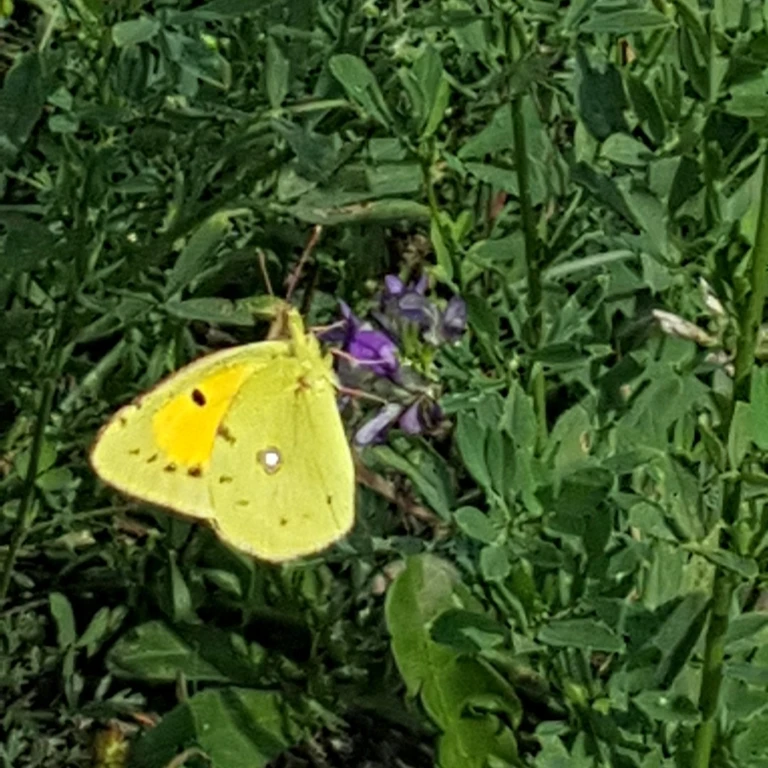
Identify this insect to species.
Colias croceus
